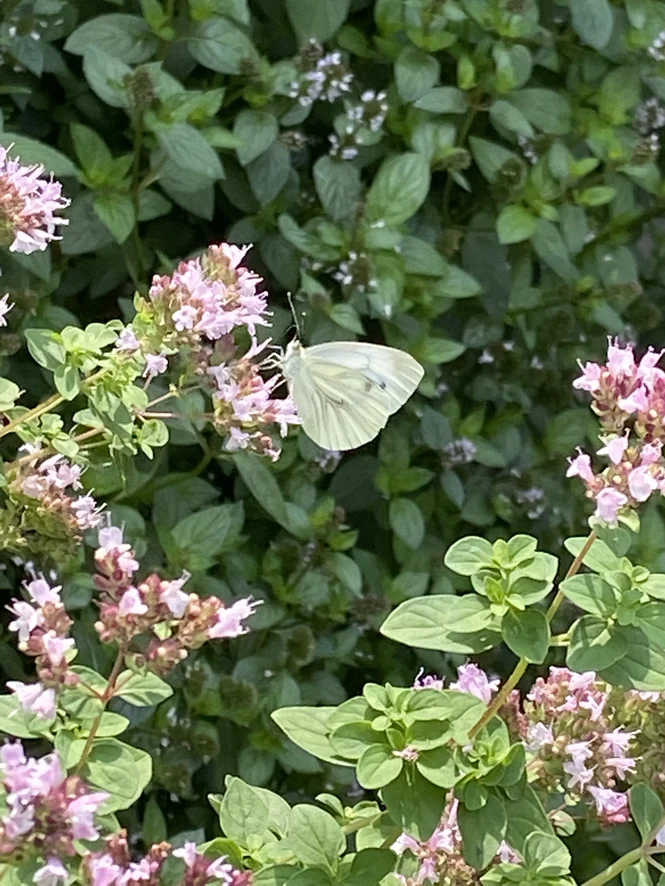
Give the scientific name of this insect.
Pieris napi
